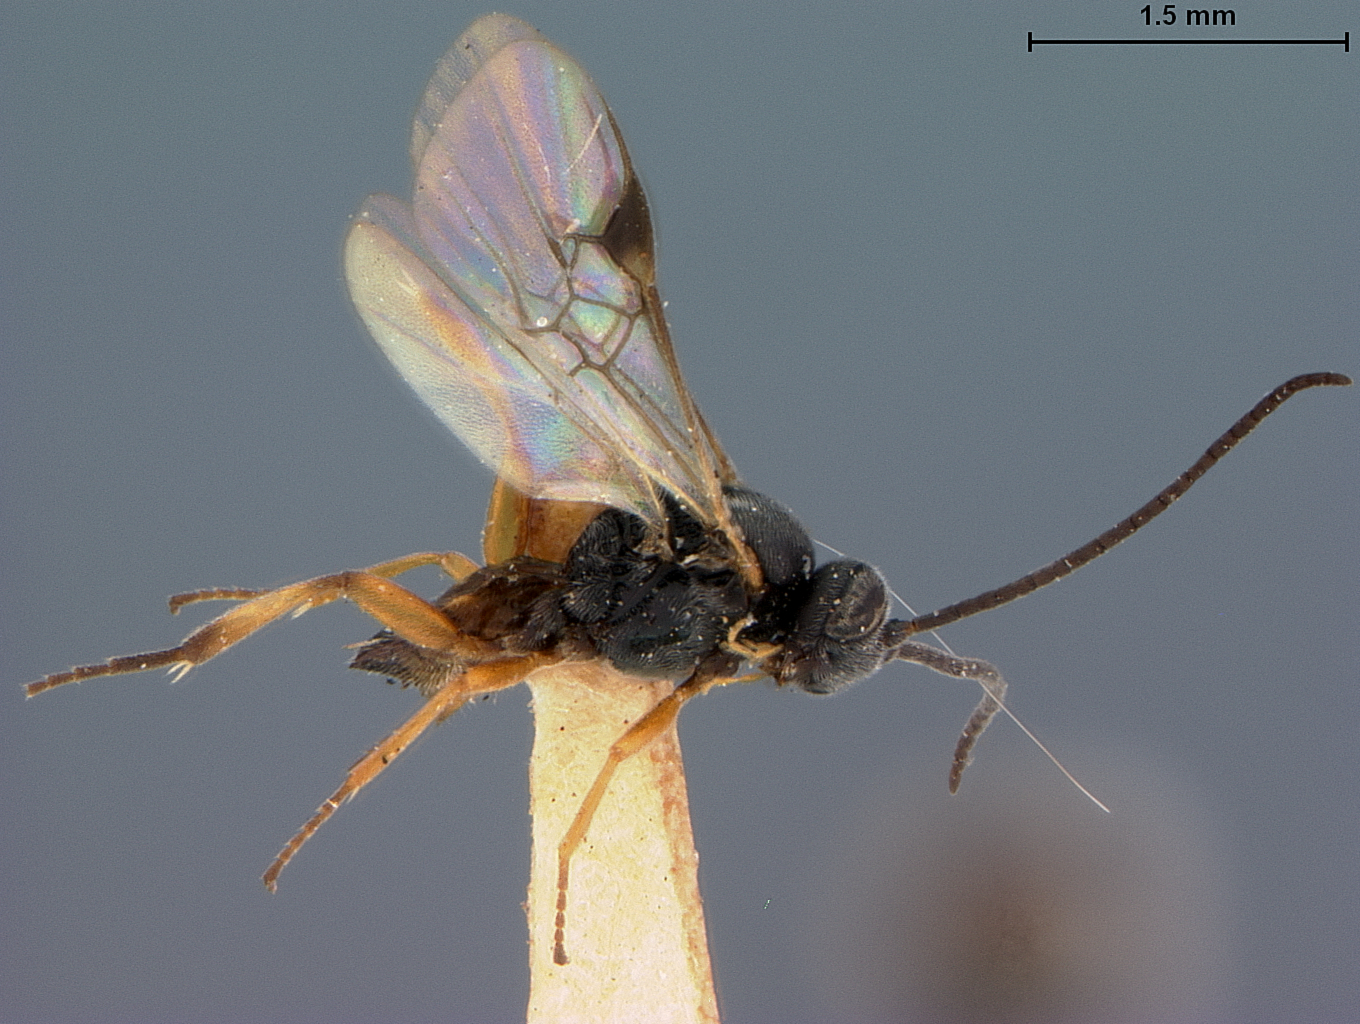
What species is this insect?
Microplitis brassicae
